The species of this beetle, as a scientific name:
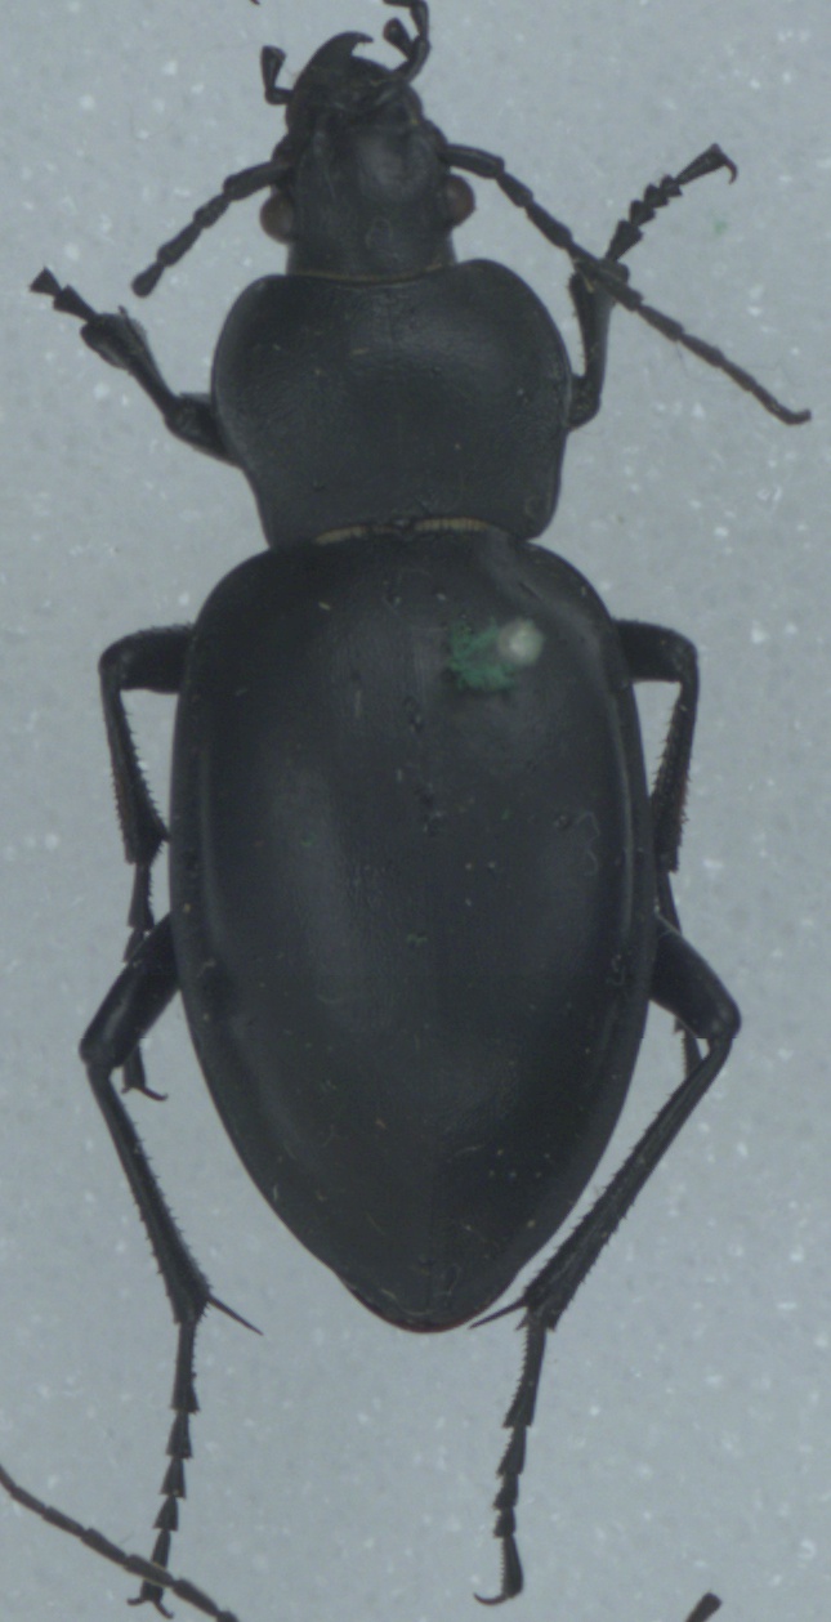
Carabus glabratus
